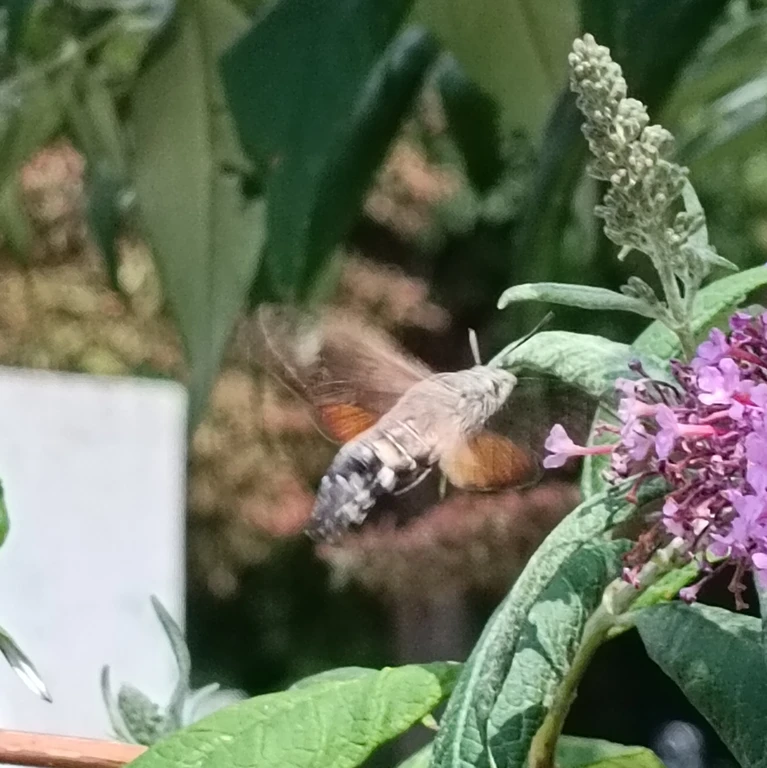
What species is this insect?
Macroglossum stellatarum
